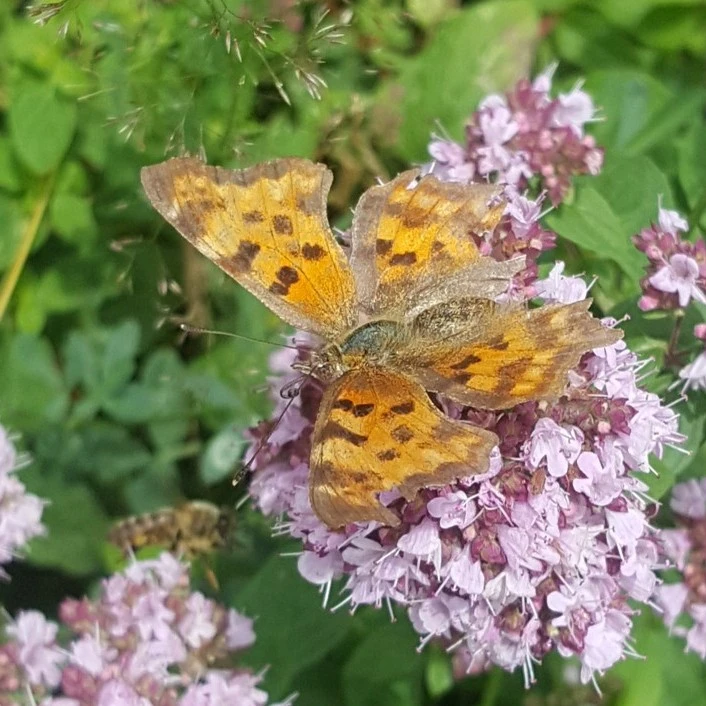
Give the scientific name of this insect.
Polygonia c-album
